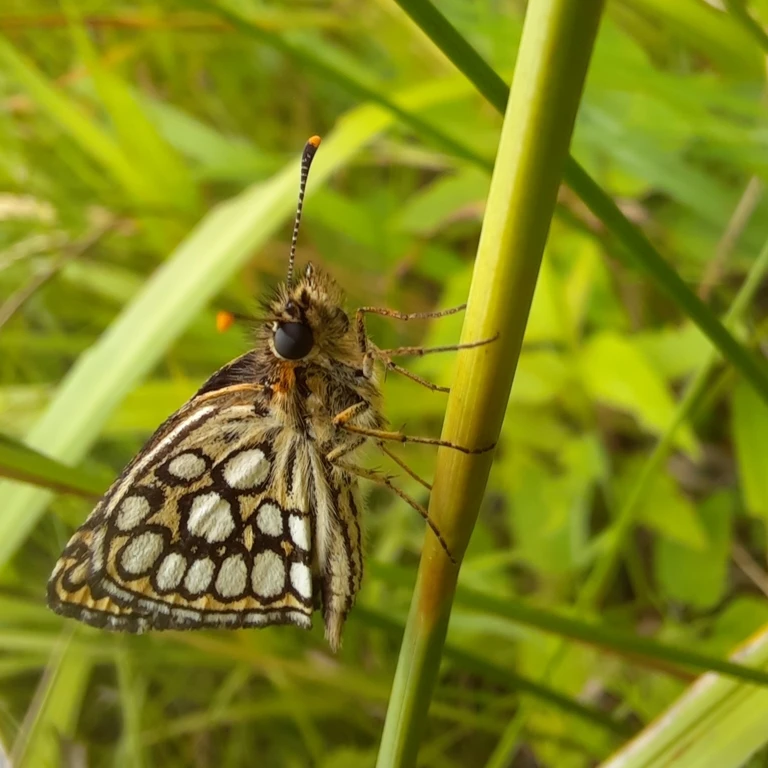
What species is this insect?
Heteropterus morpheus
